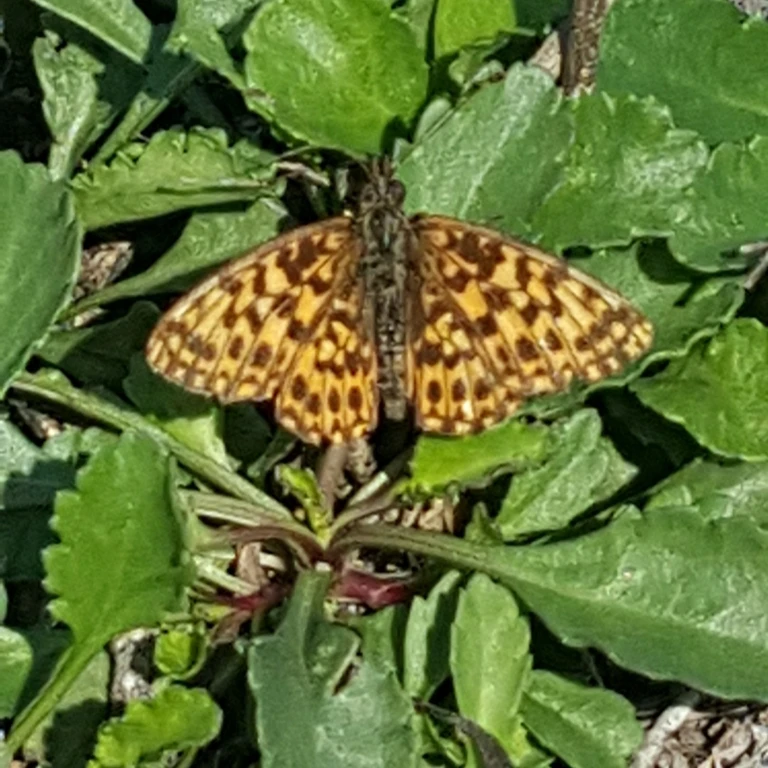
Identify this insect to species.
Boloria dia
